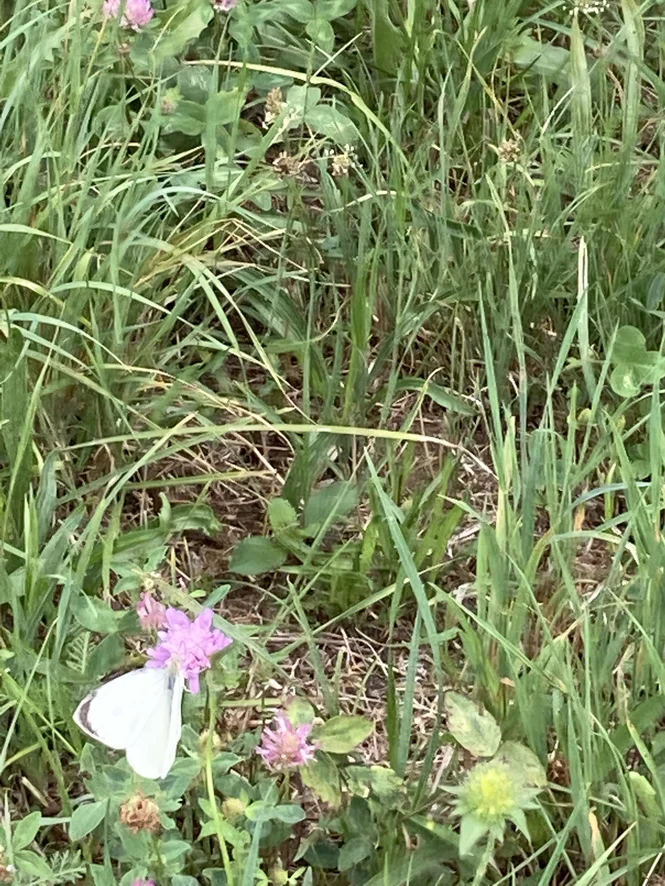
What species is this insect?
Pieris brassicae
